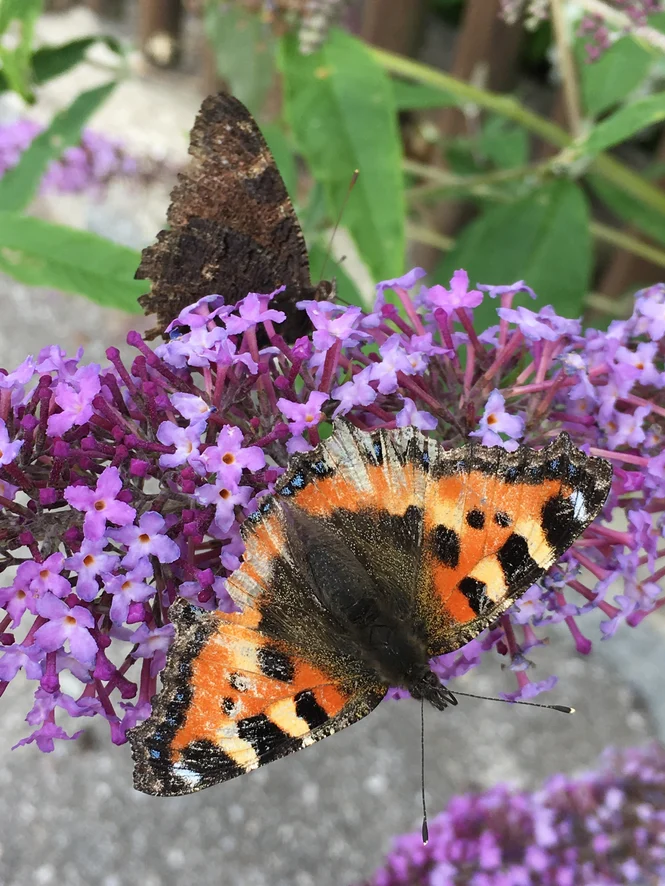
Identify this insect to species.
Aglais urticae
